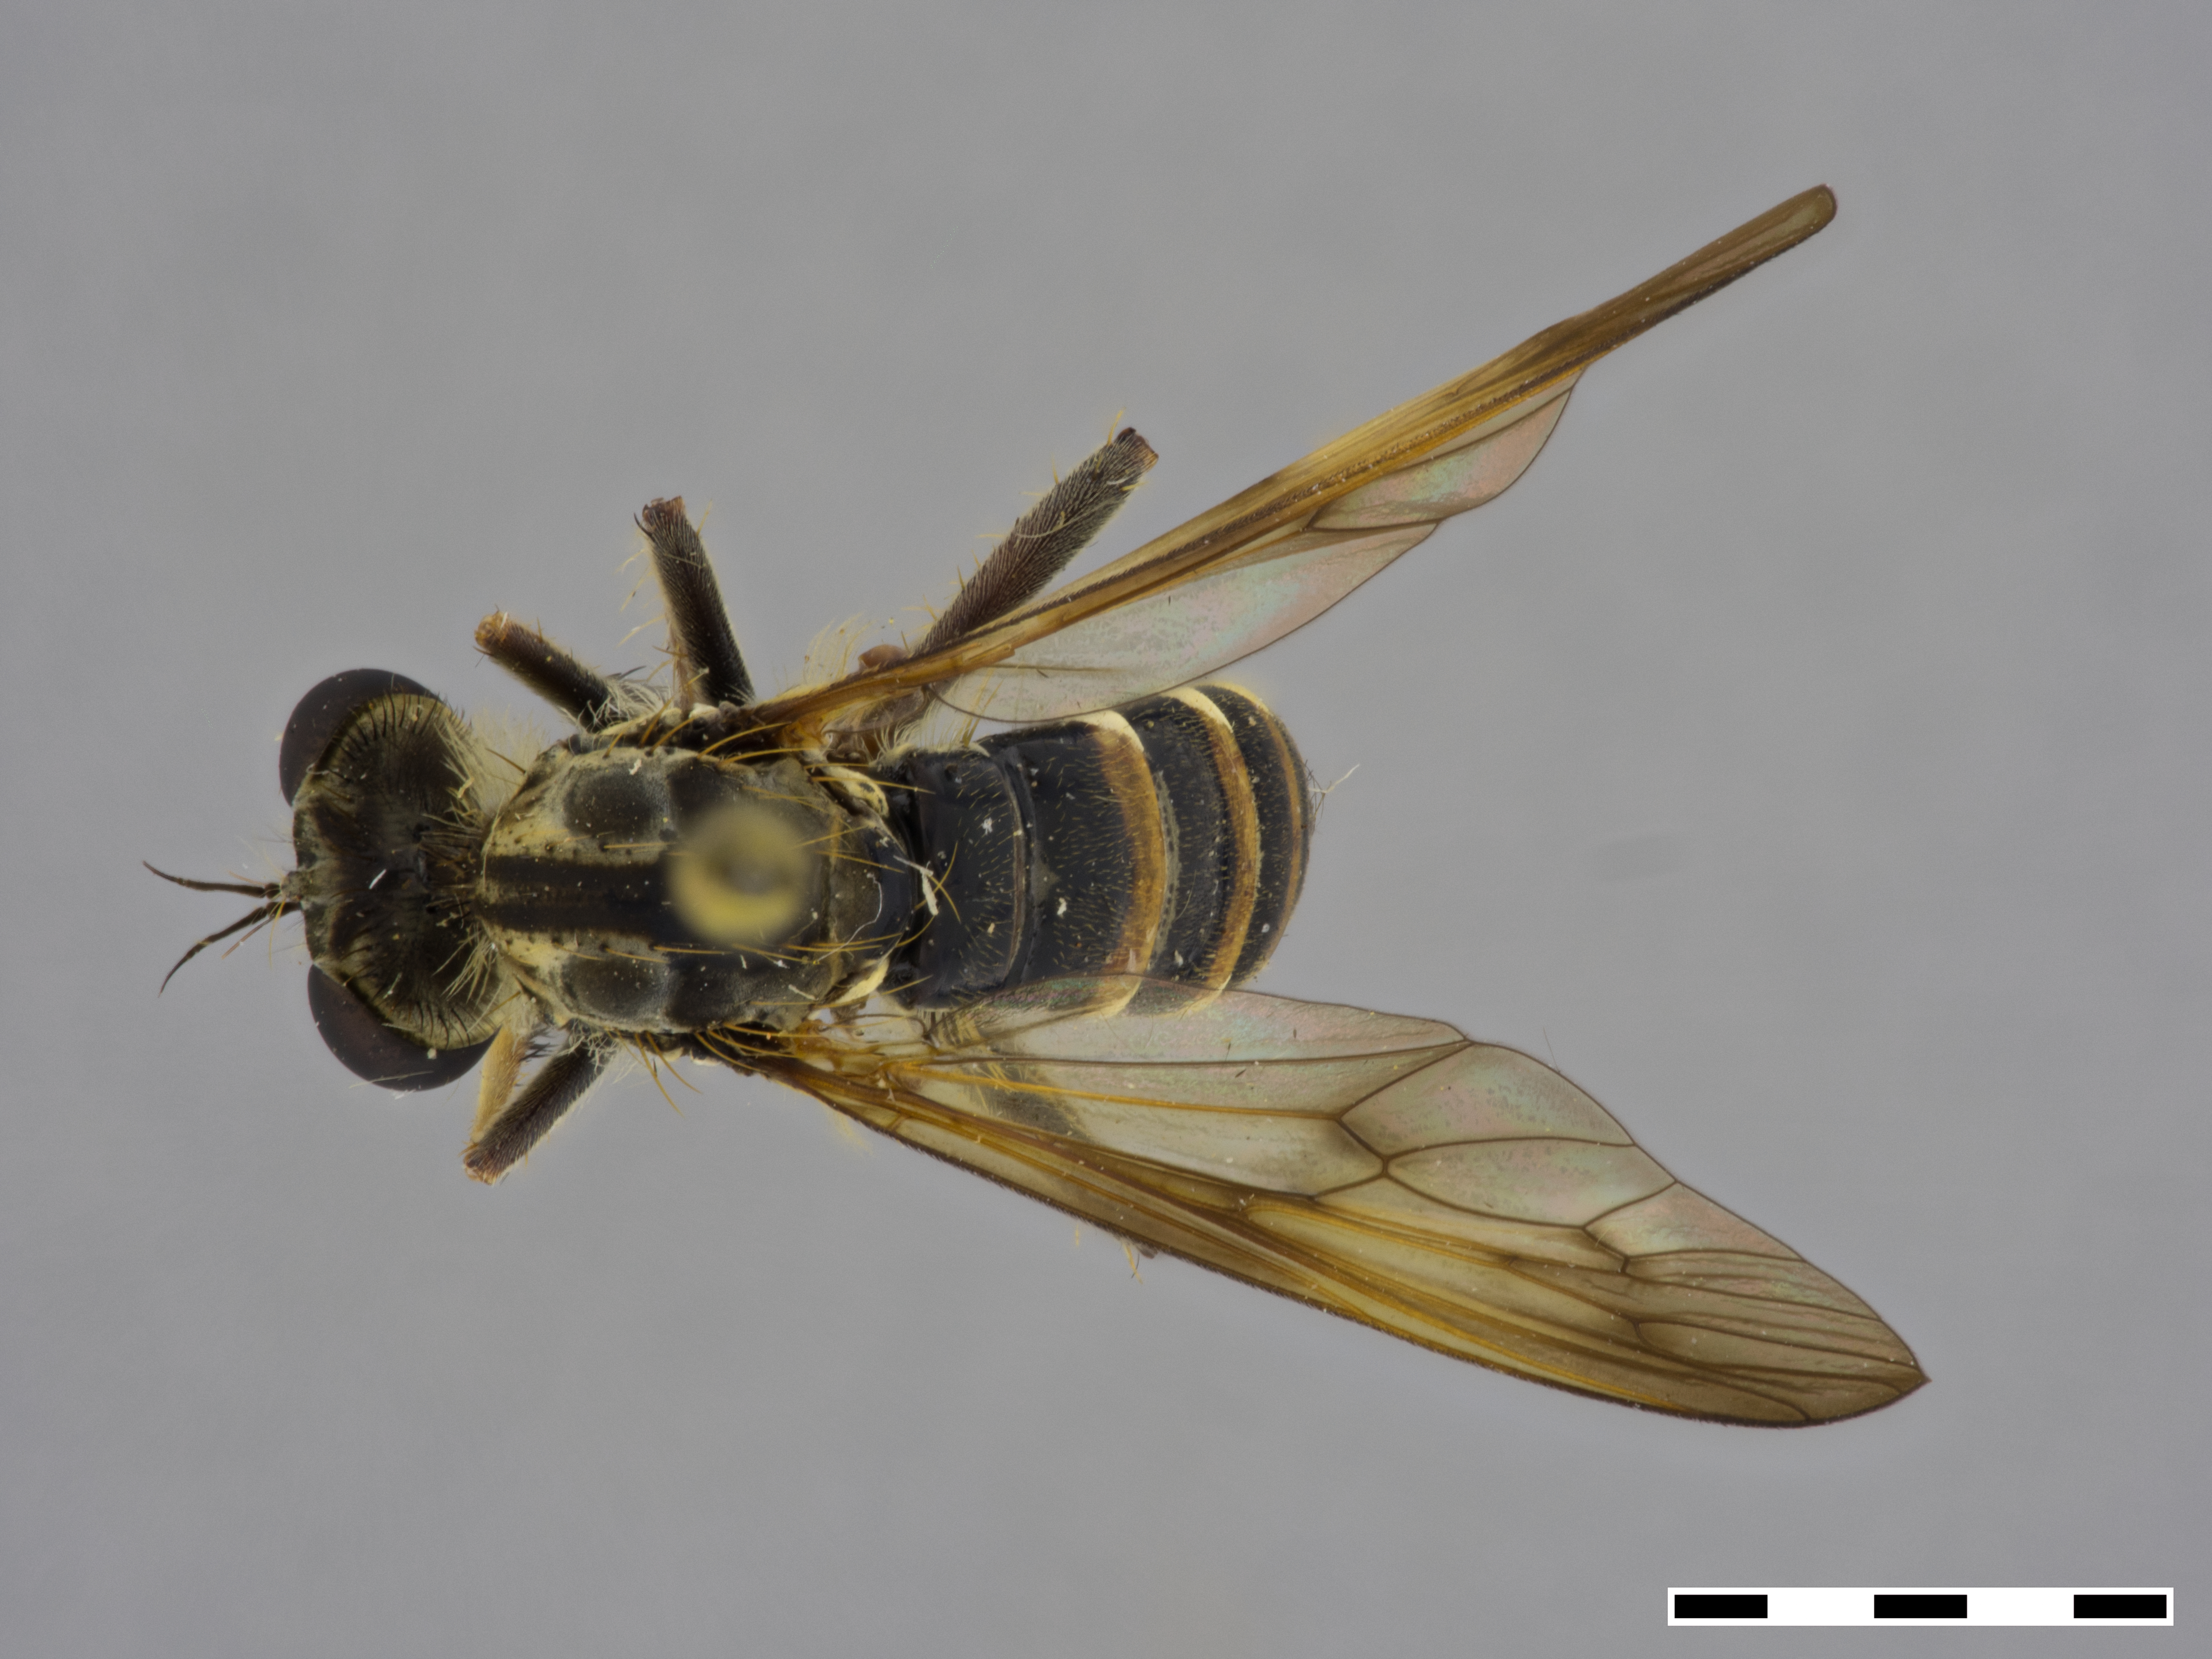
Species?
Heteropogon willistoni
